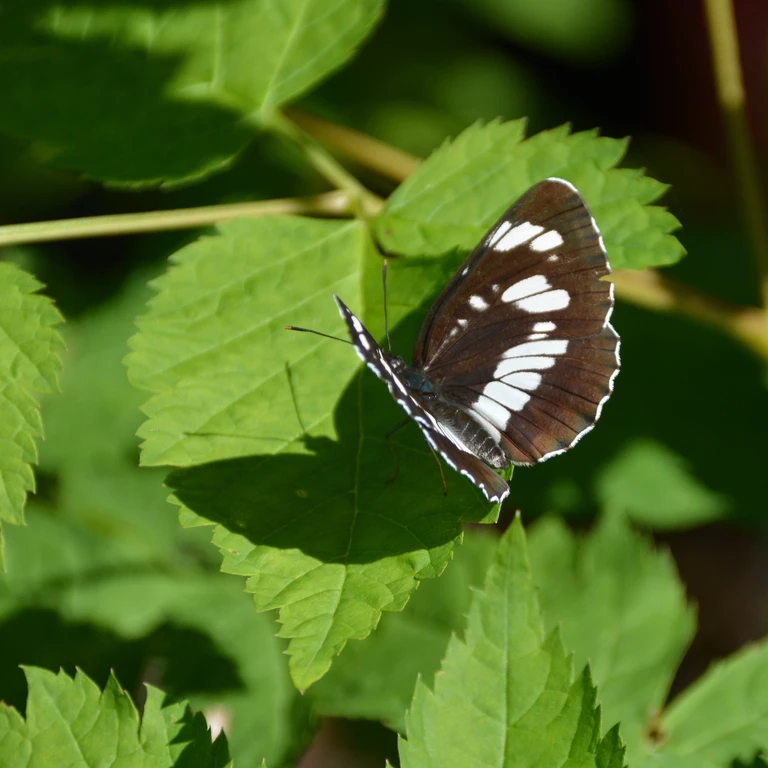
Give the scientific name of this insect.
Neptis rivularis
